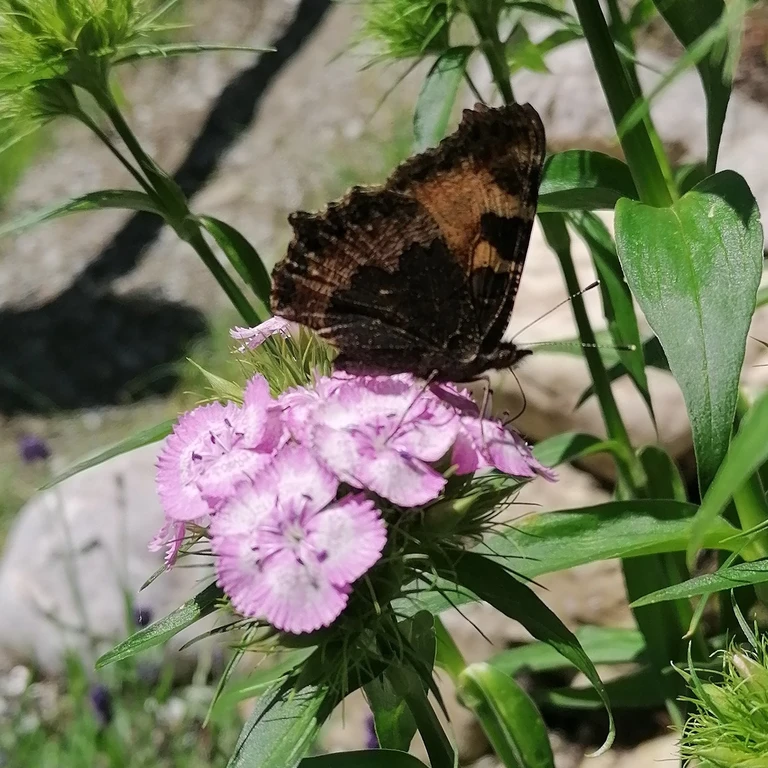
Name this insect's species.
Aglais urticae
